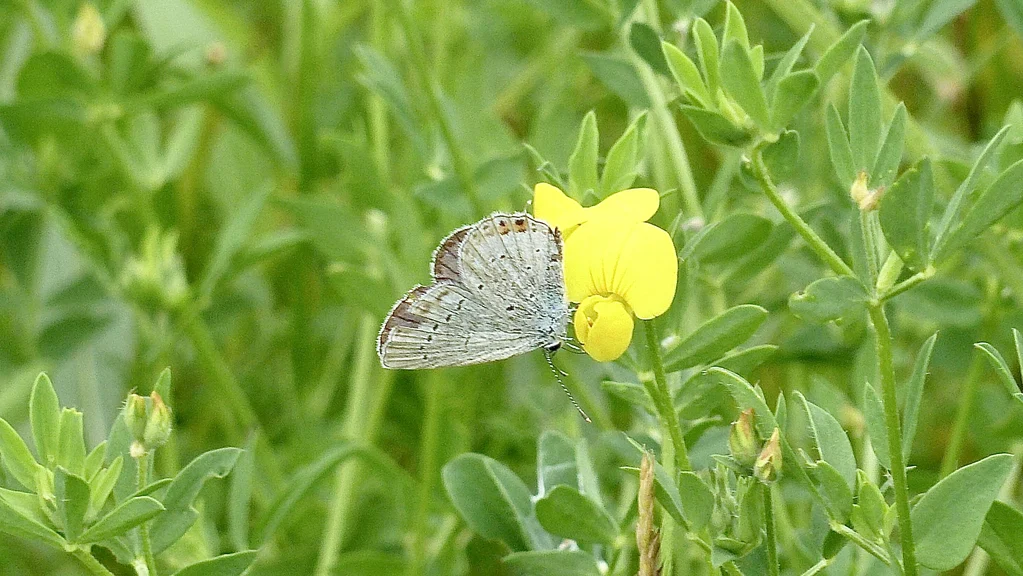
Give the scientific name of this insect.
Cupido argiades (also Elkalyce argiades)
